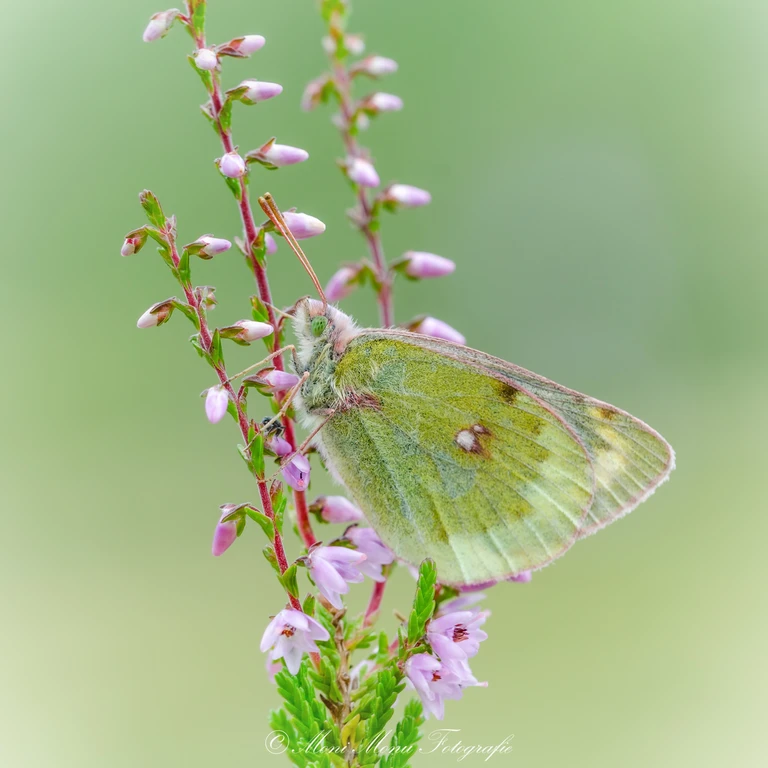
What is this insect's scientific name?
Colias phicomone
